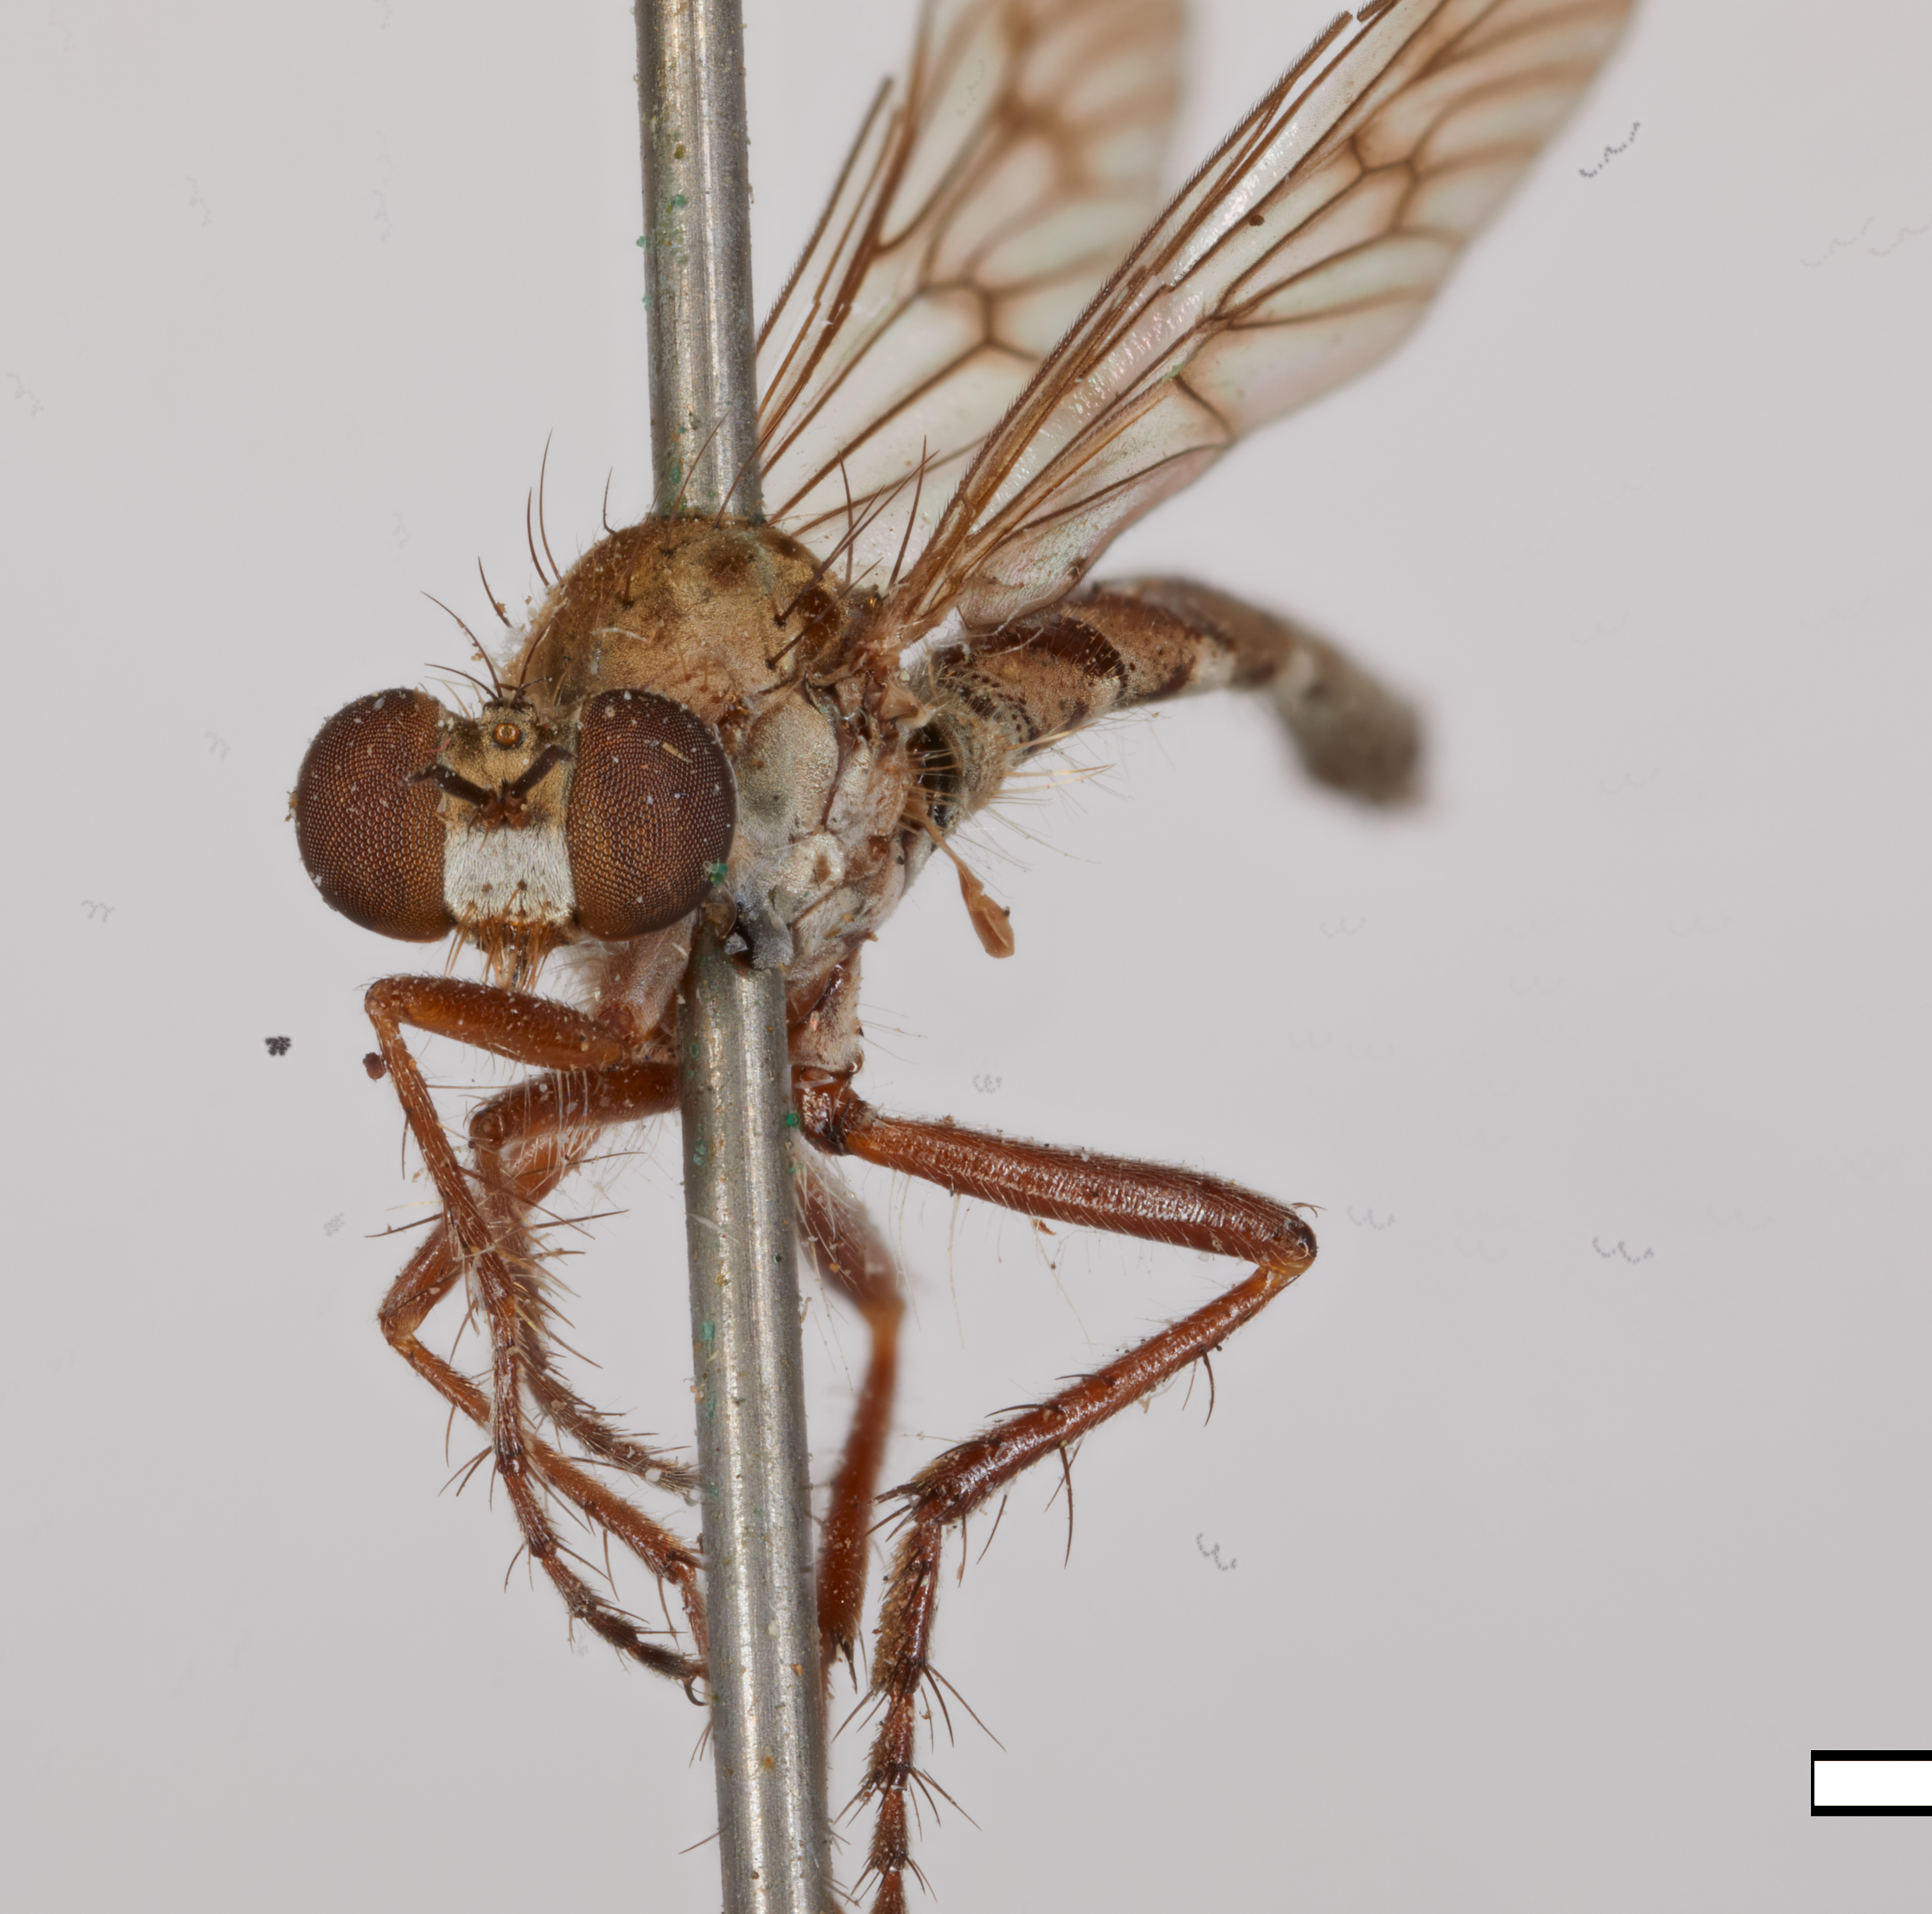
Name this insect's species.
Metapogon gilvipes
